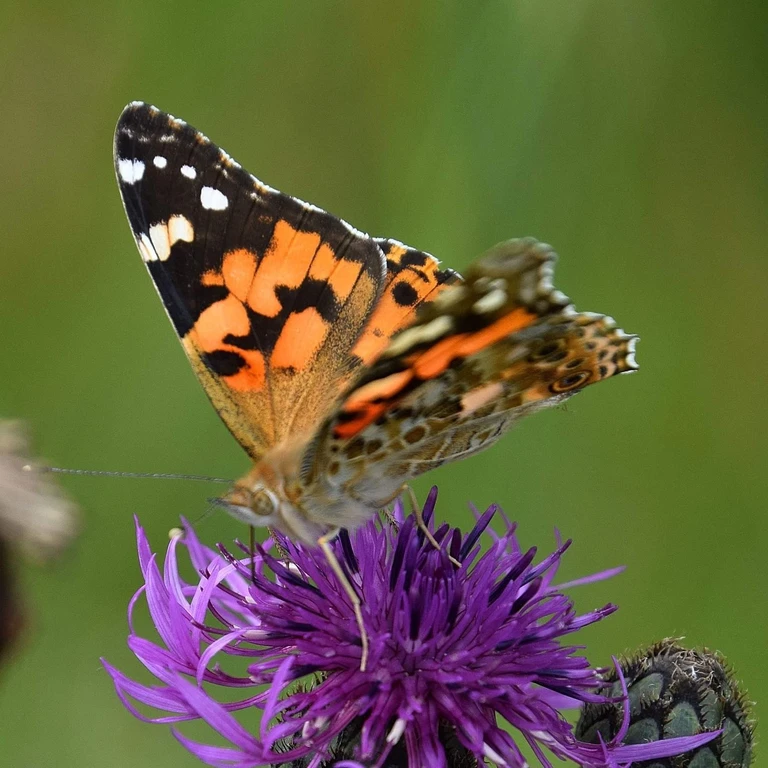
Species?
Vanessa cardui
